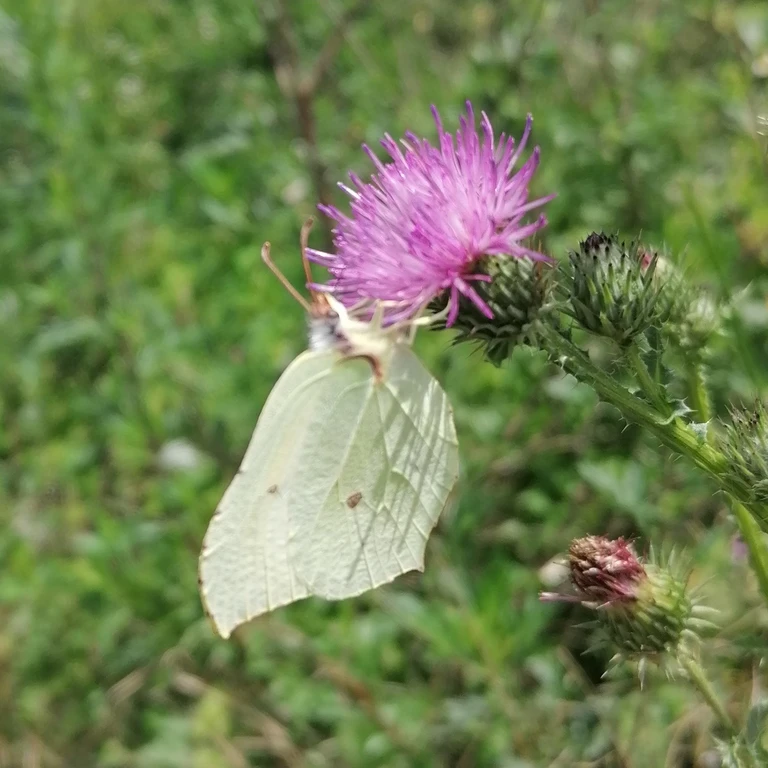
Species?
Gonepteryx rhamni
